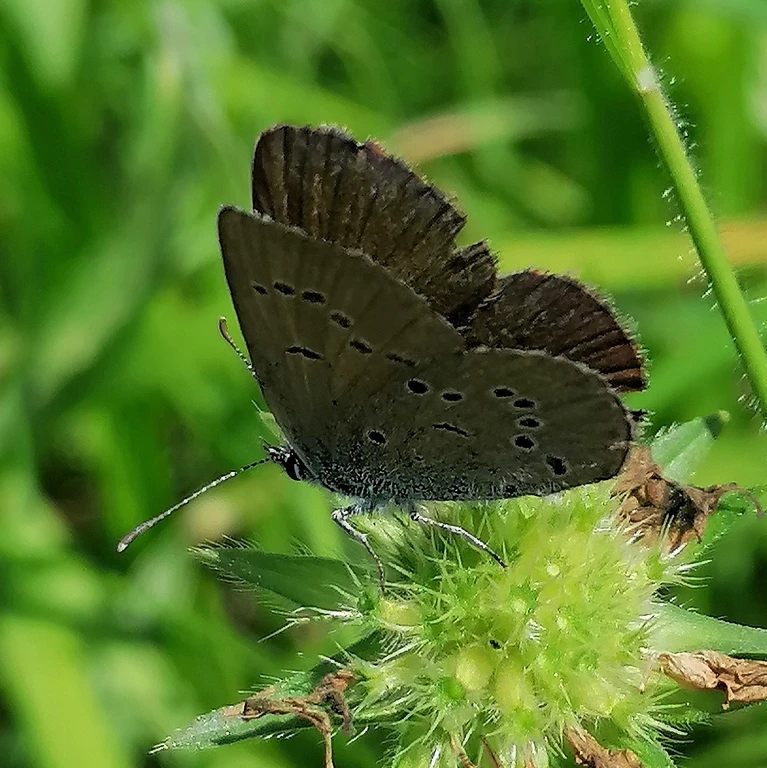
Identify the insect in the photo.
Cyaniris semiargus
